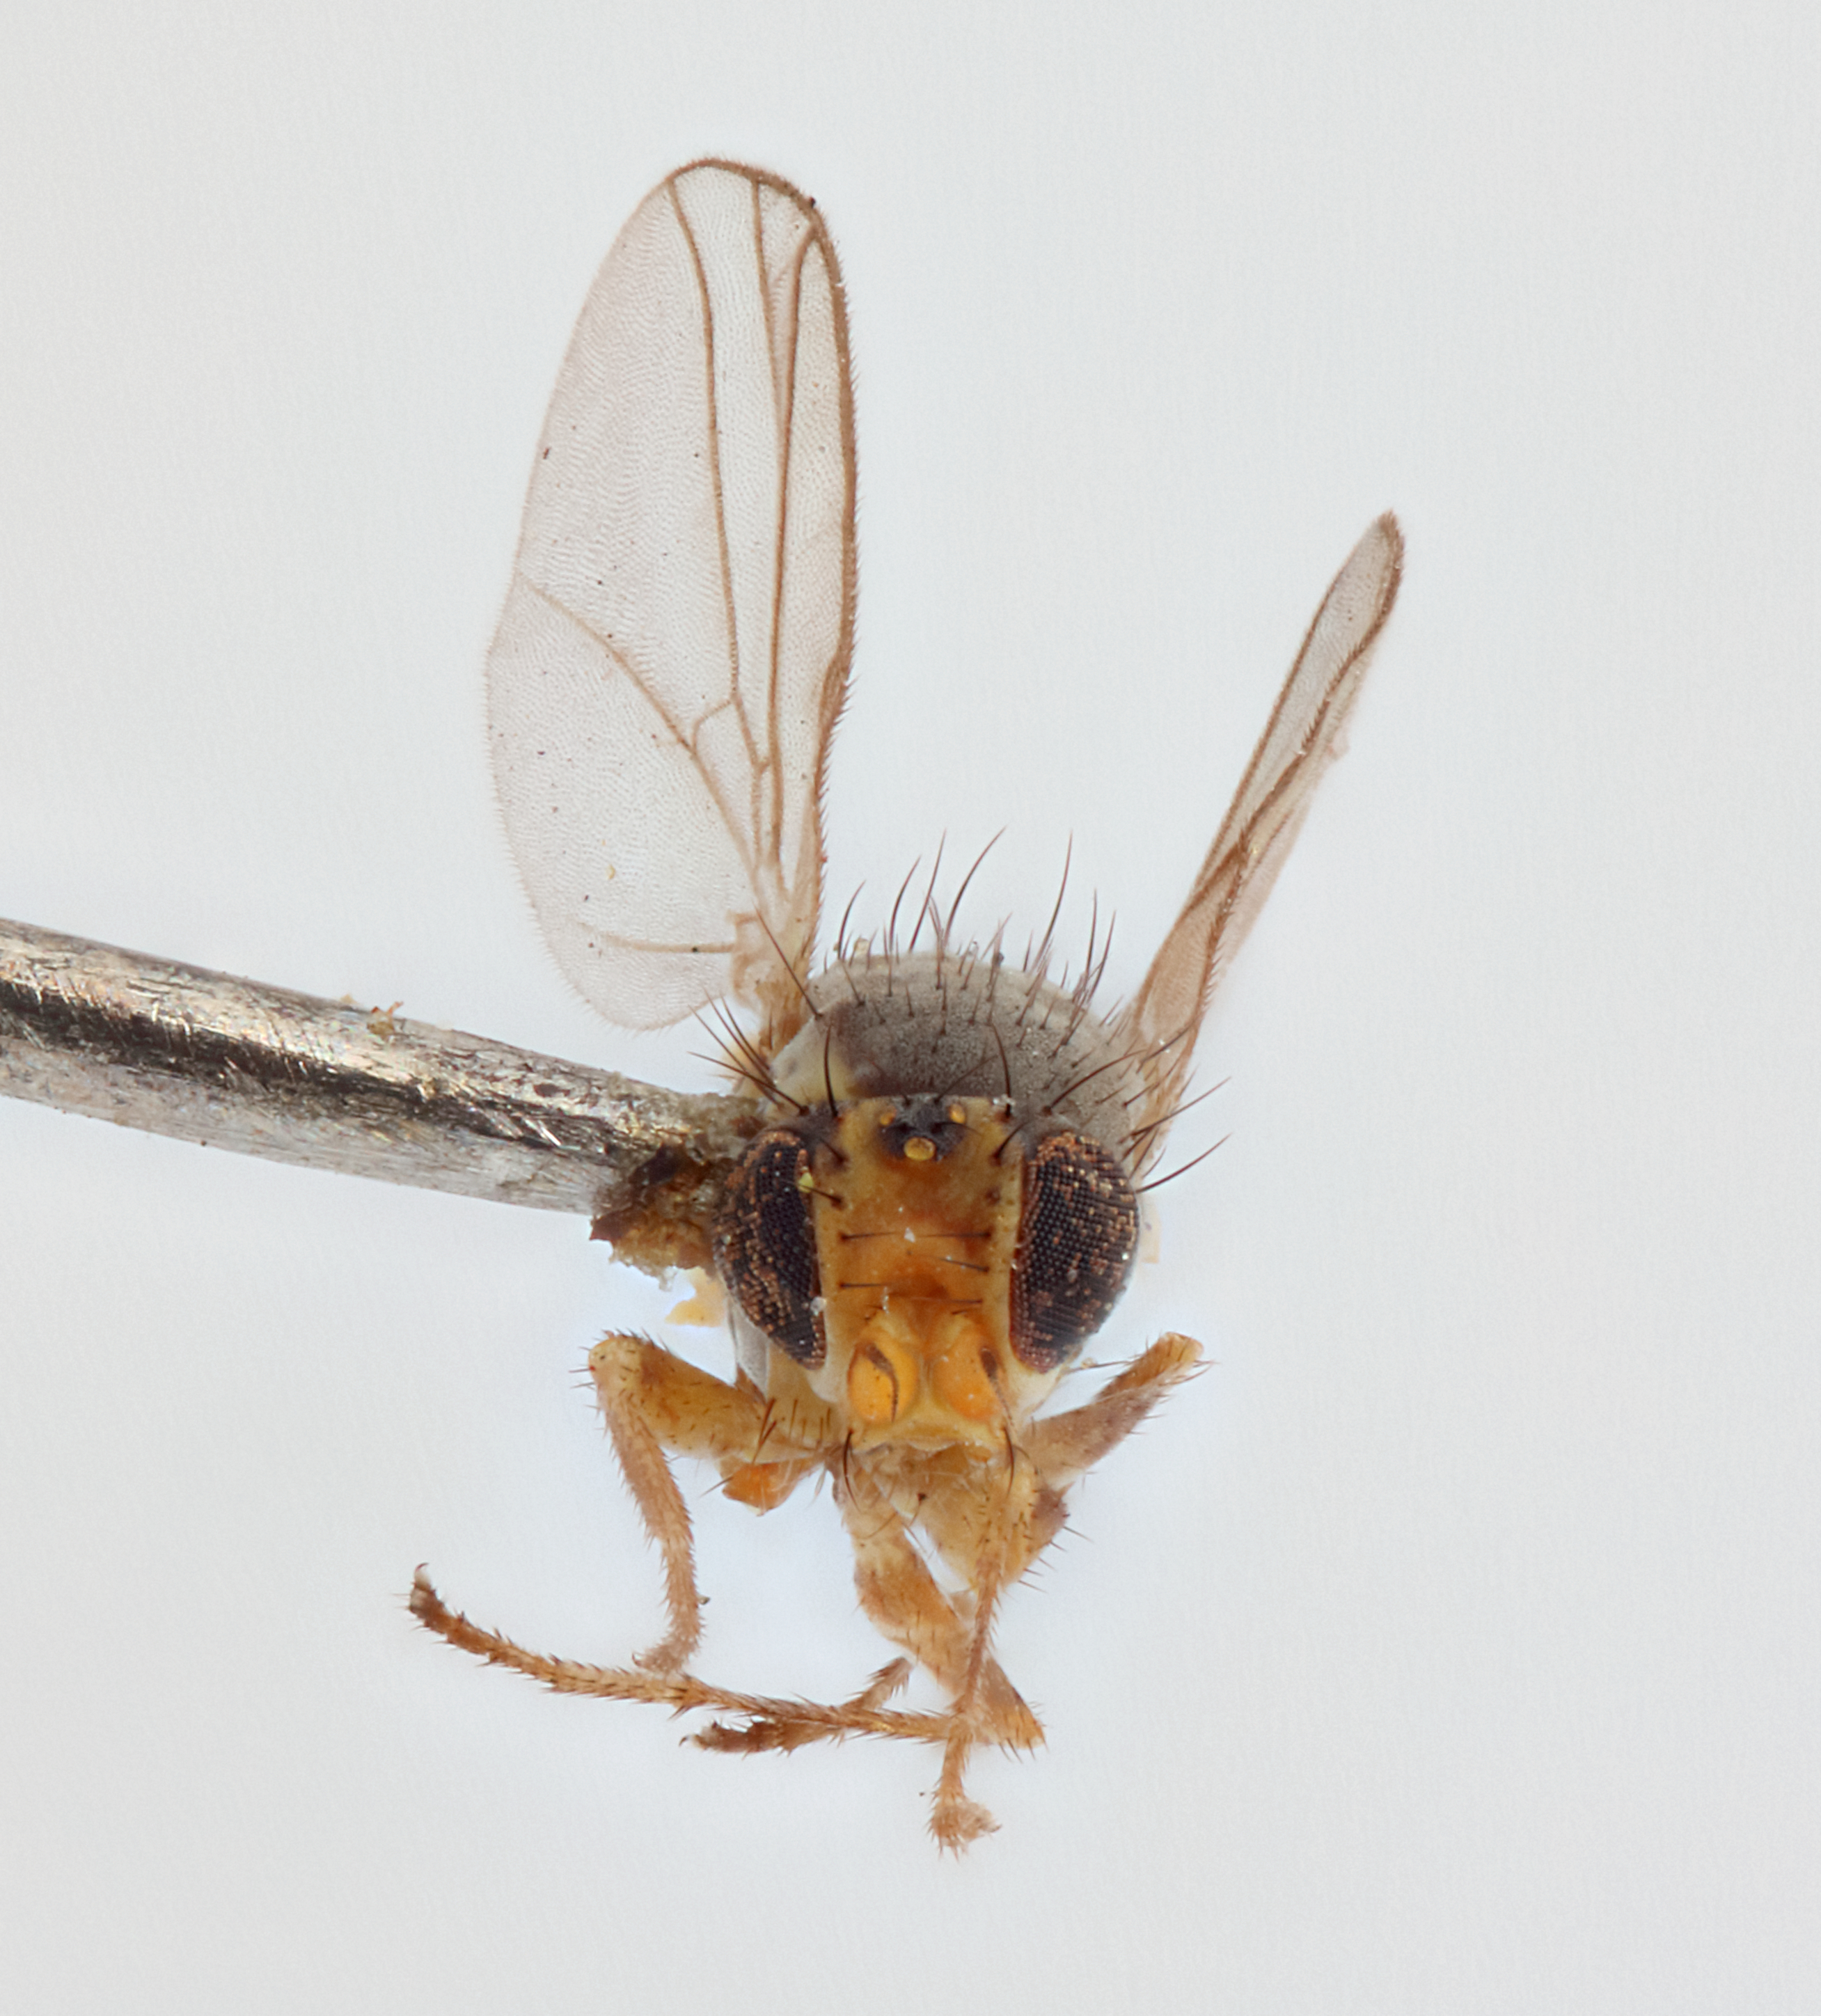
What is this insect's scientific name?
Liriomyza robiniae
